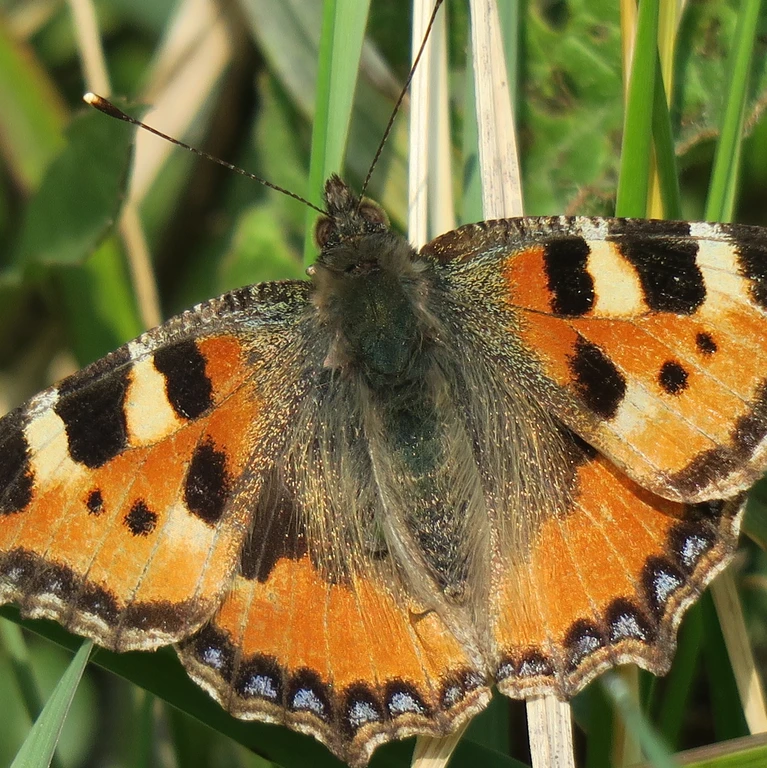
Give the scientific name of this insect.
Aglais urticae
